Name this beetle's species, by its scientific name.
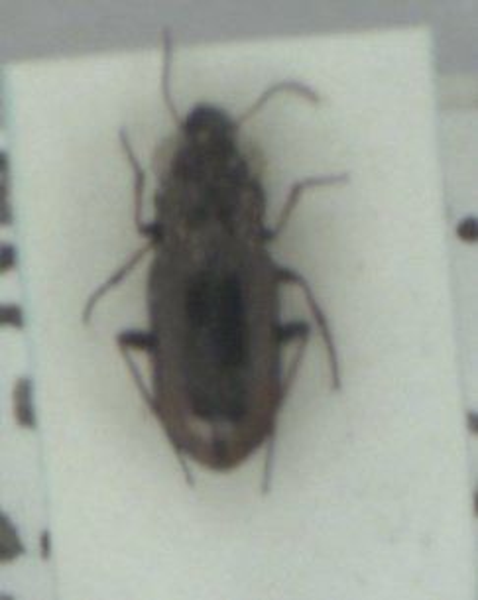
Notiophilus biguttatus
